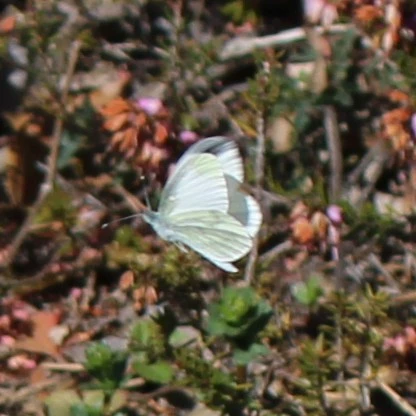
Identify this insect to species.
Leptidea sinapis/juvernica
